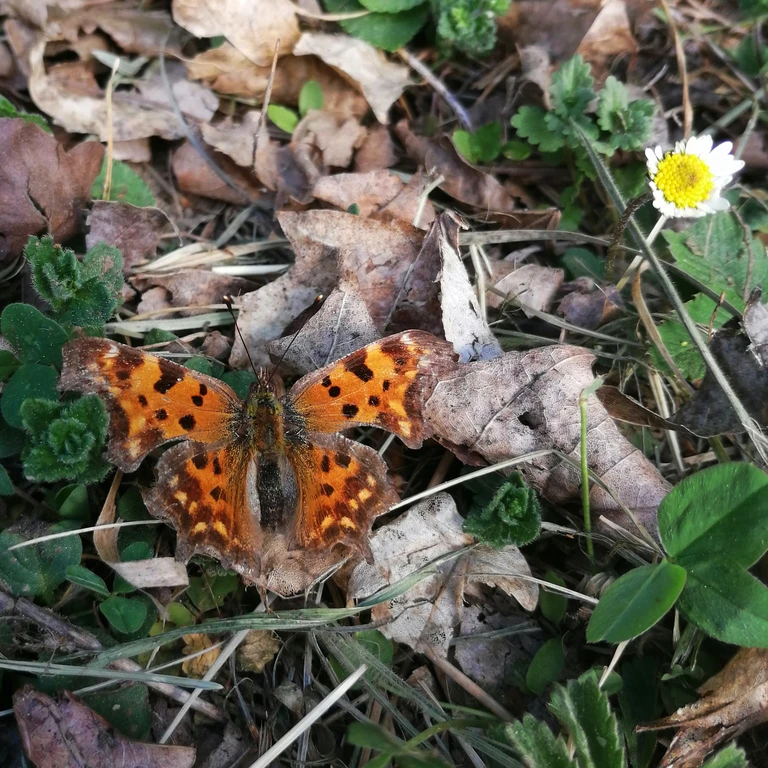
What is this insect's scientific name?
Polygonia c-album
